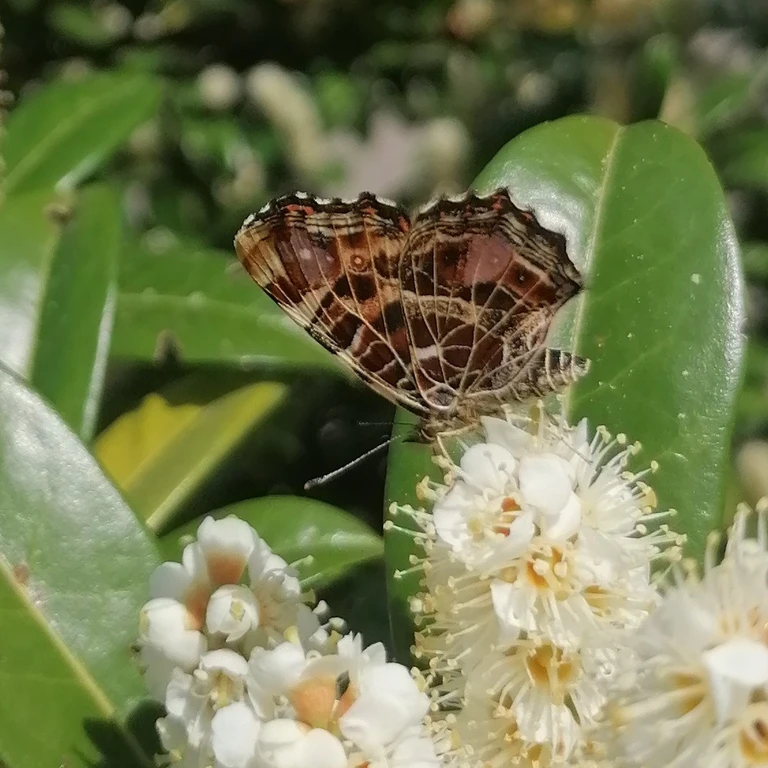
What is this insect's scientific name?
Araschnia levana
